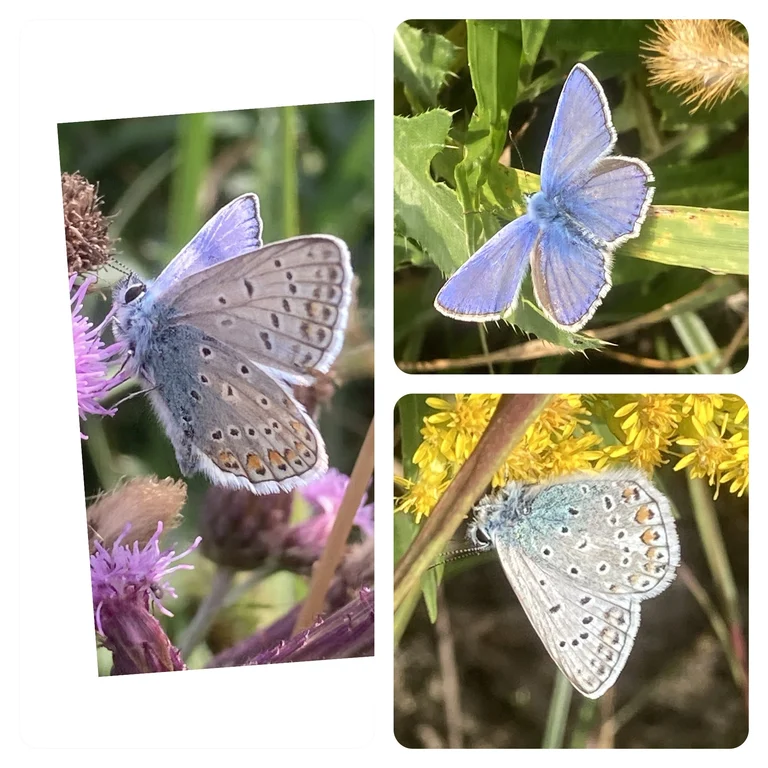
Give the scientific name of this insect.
Polyommatus icarus
